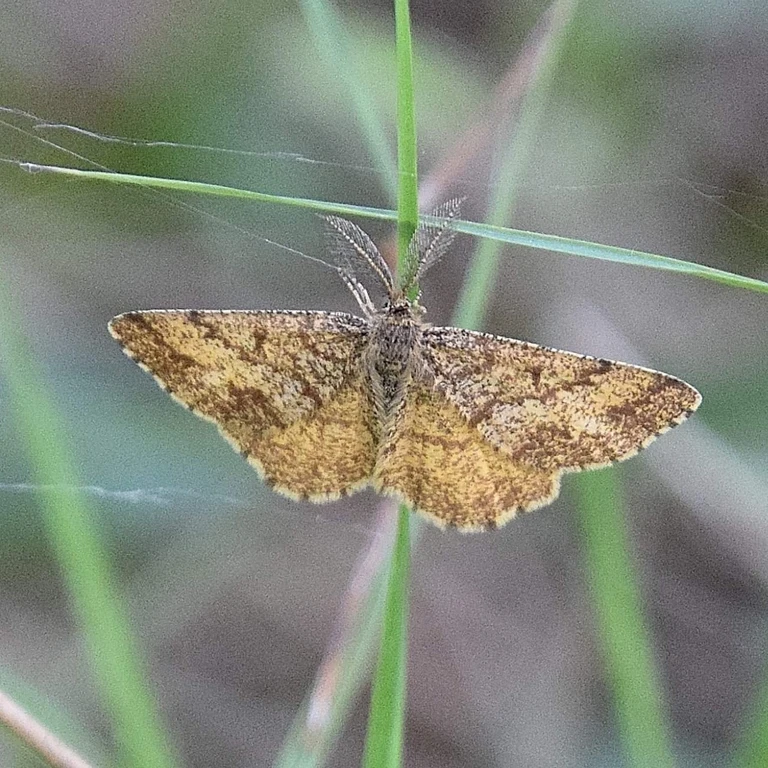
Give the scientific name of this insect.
Ematurga atomaria
